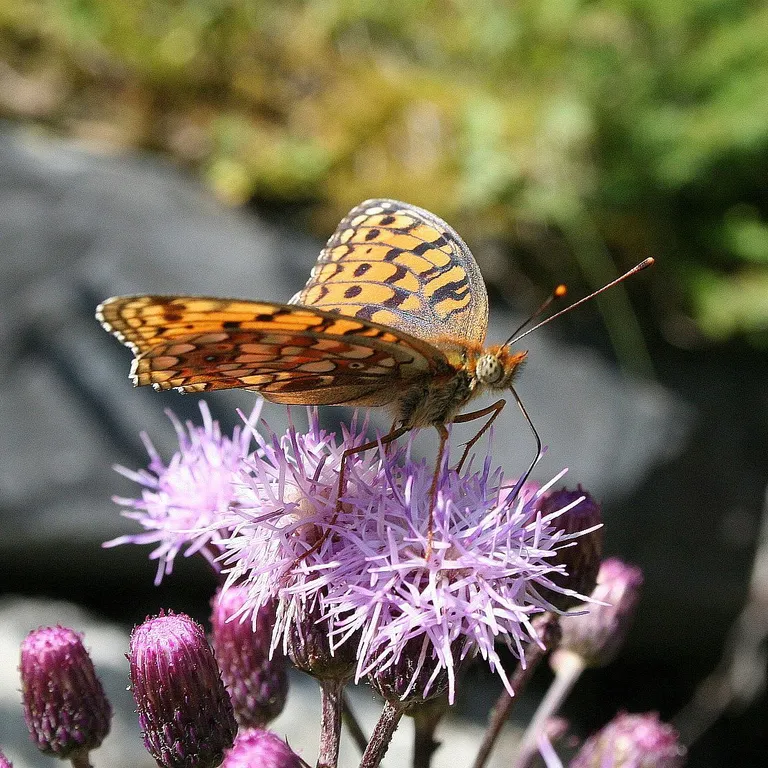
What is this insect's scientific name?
Fabriciana niobe
